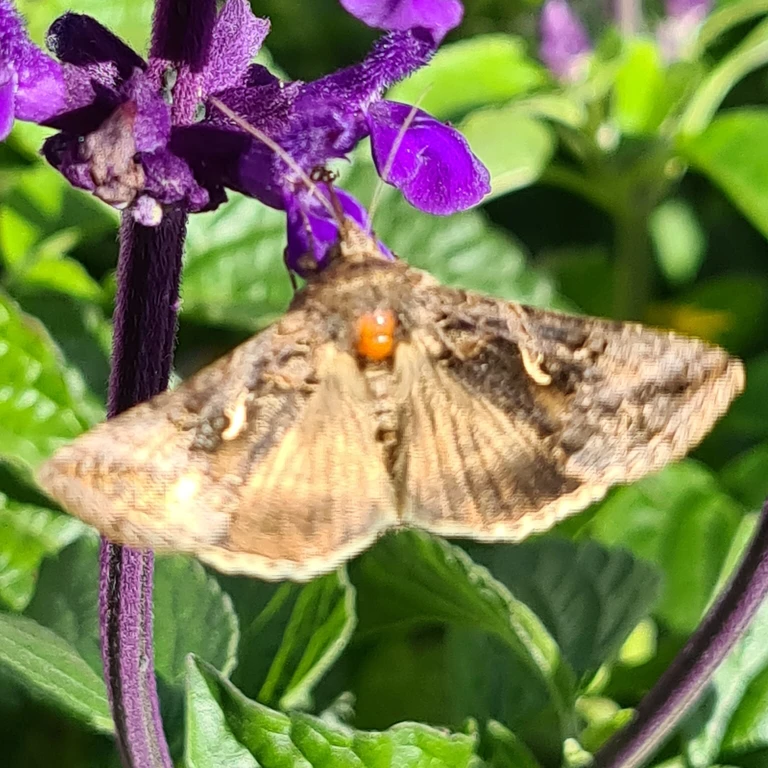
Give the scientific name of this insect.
Autographa gamma
